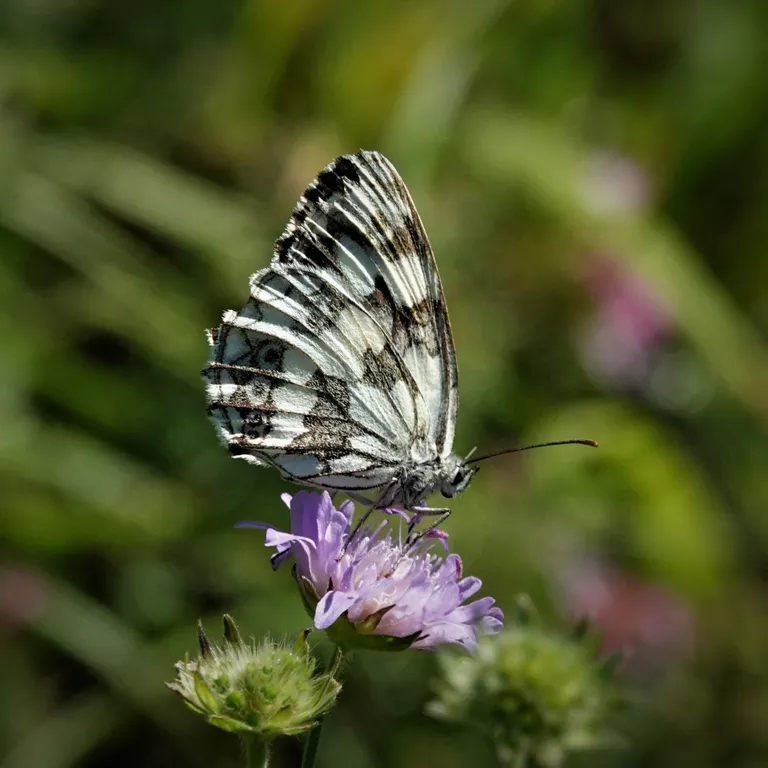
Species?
Melanargia galathea
